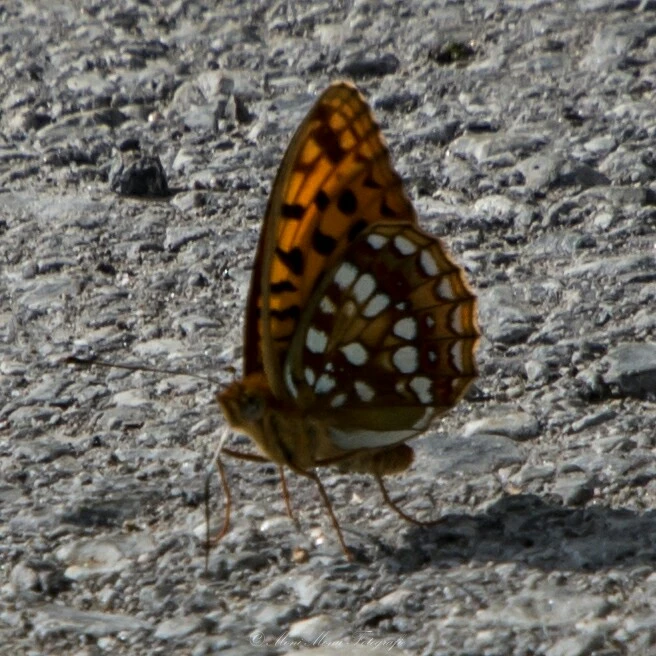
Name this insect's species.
Speyeria aglaja
